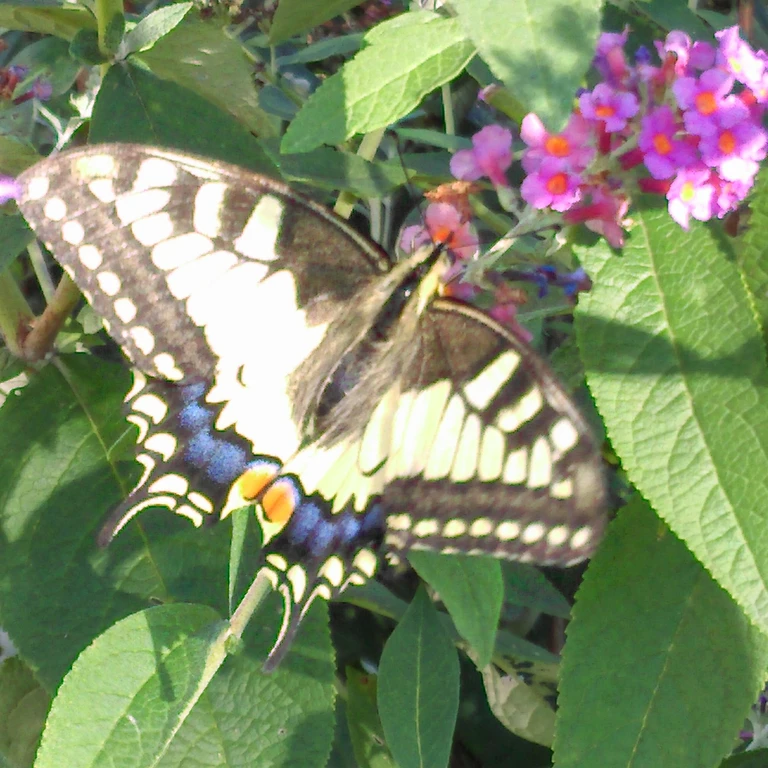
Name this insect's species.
Papilio machaon
